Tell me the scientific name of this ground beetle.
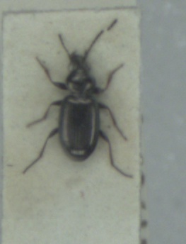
Bembidion properans
